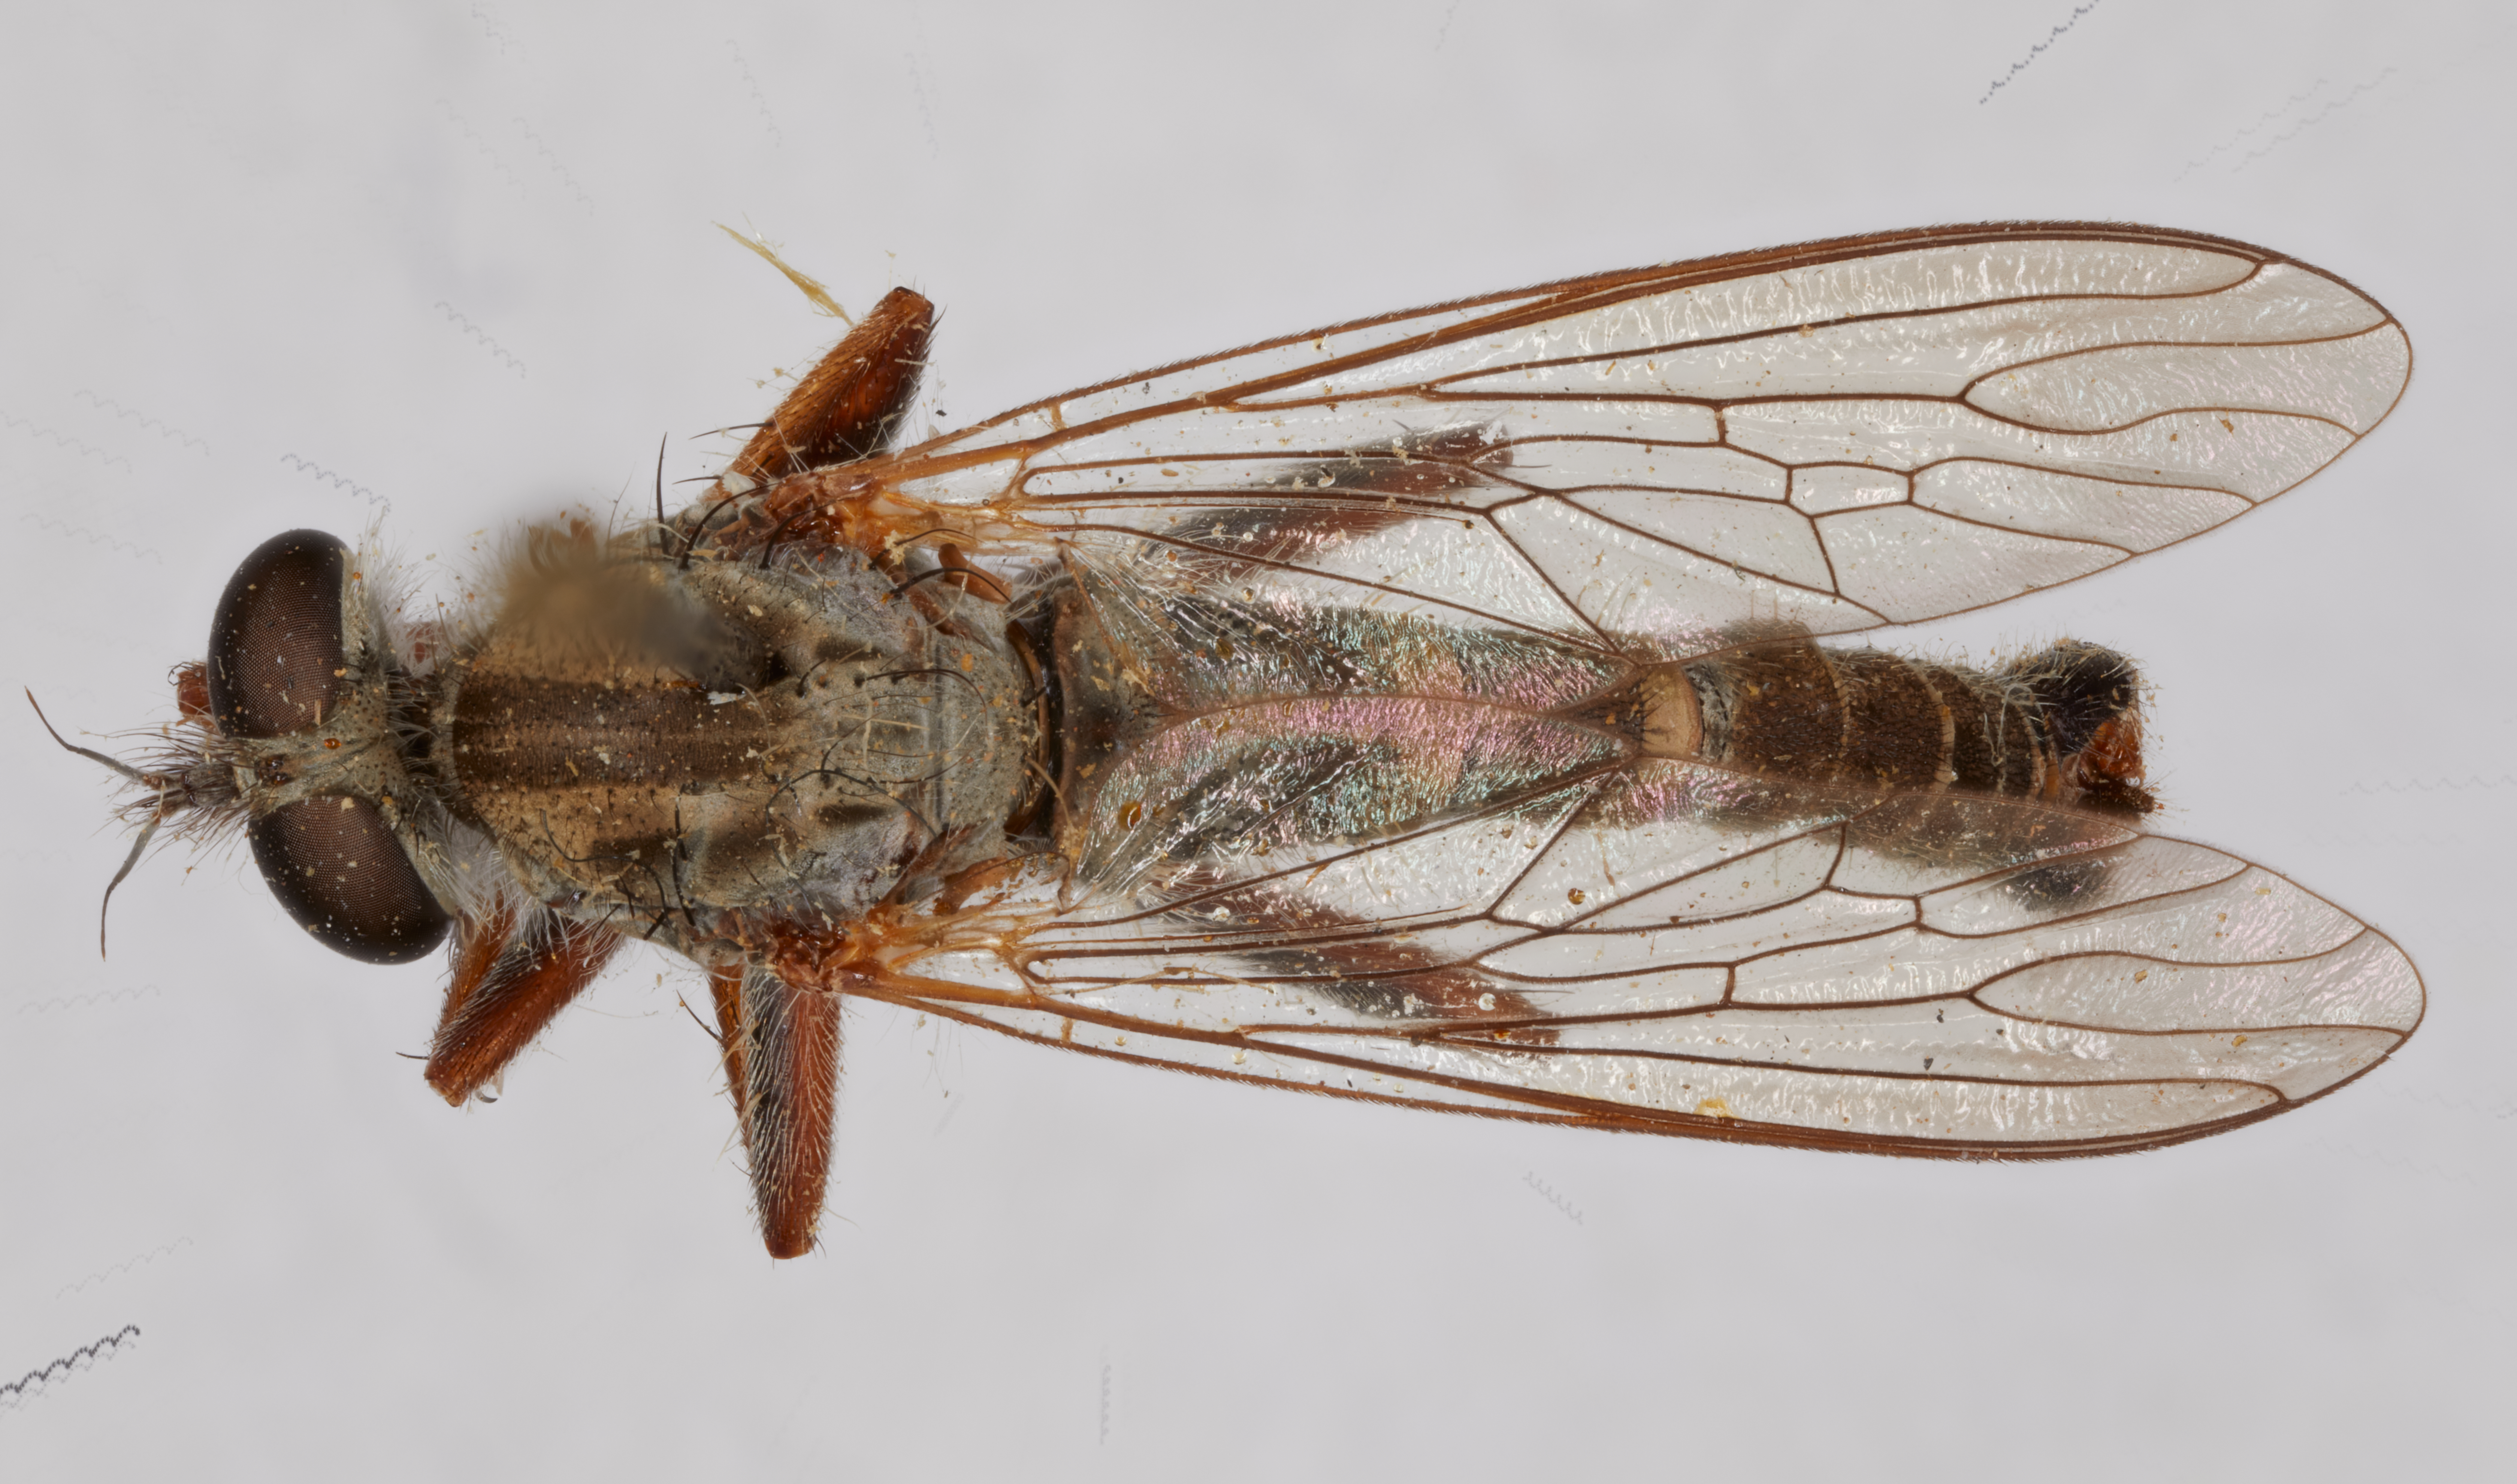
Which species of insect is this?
Asilus hypopygialis
